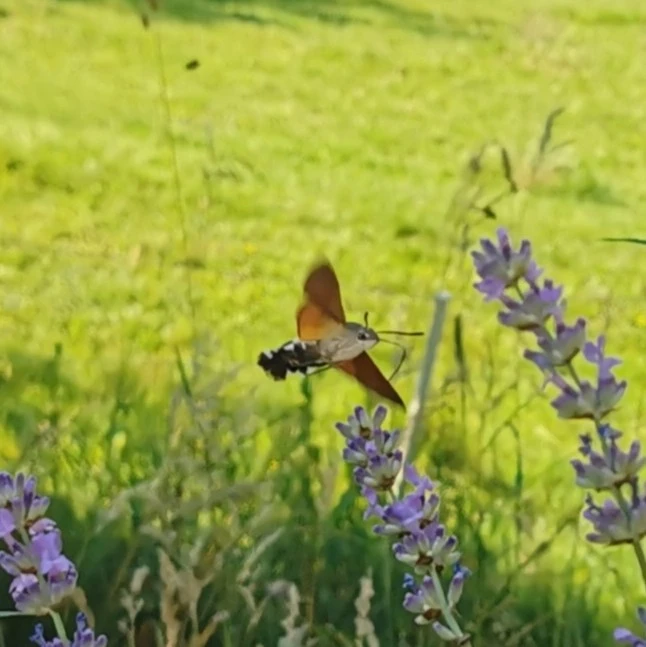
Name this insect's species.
Macroglossum stellatarum
